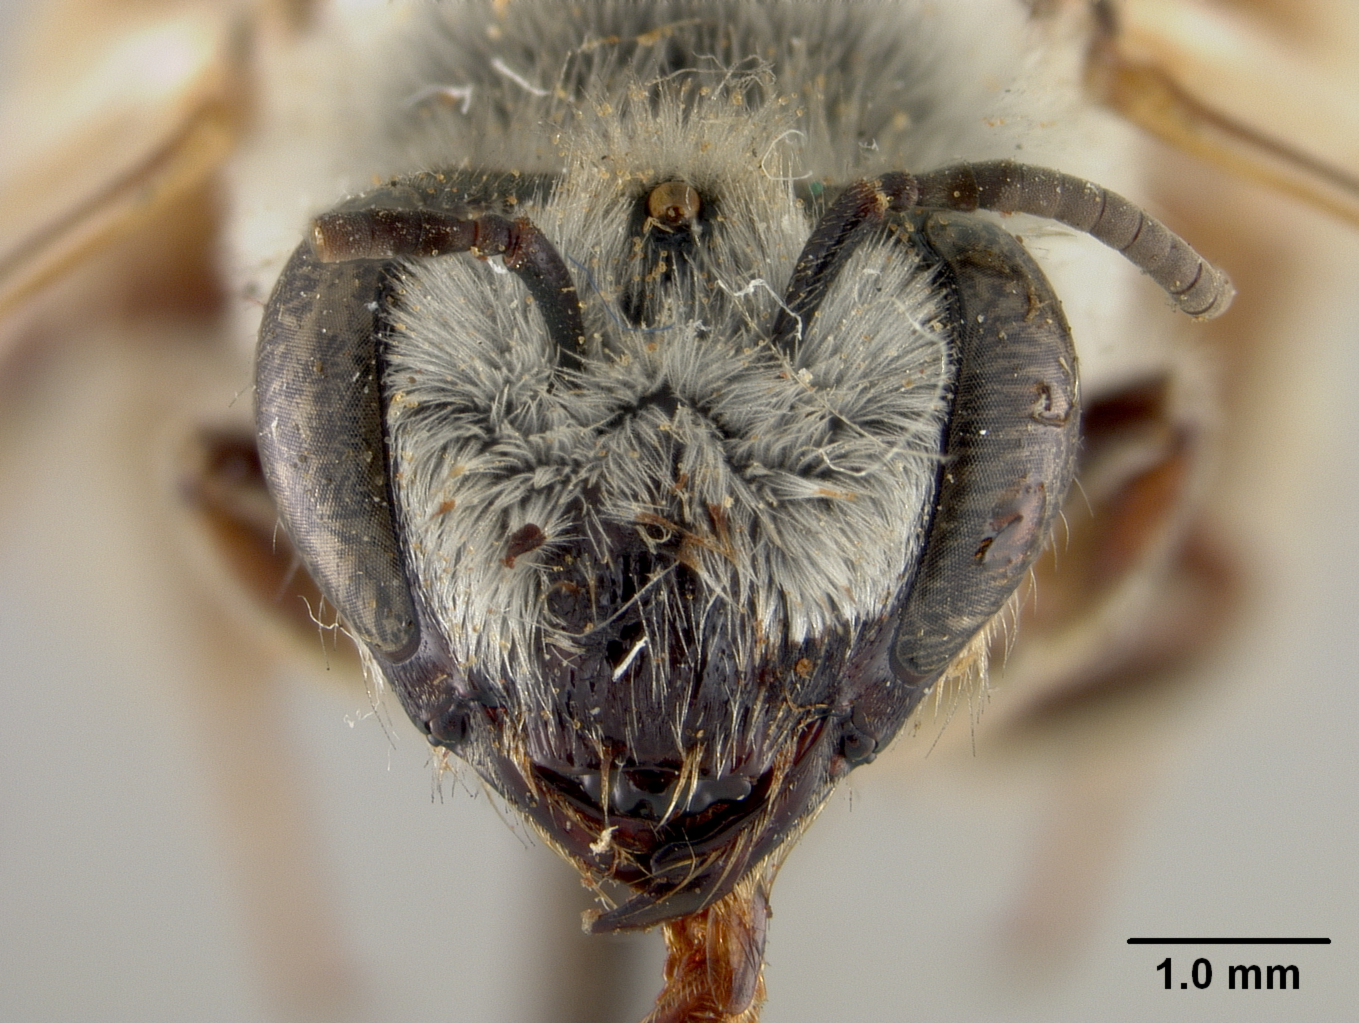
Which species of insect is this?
Colletes deesensis
